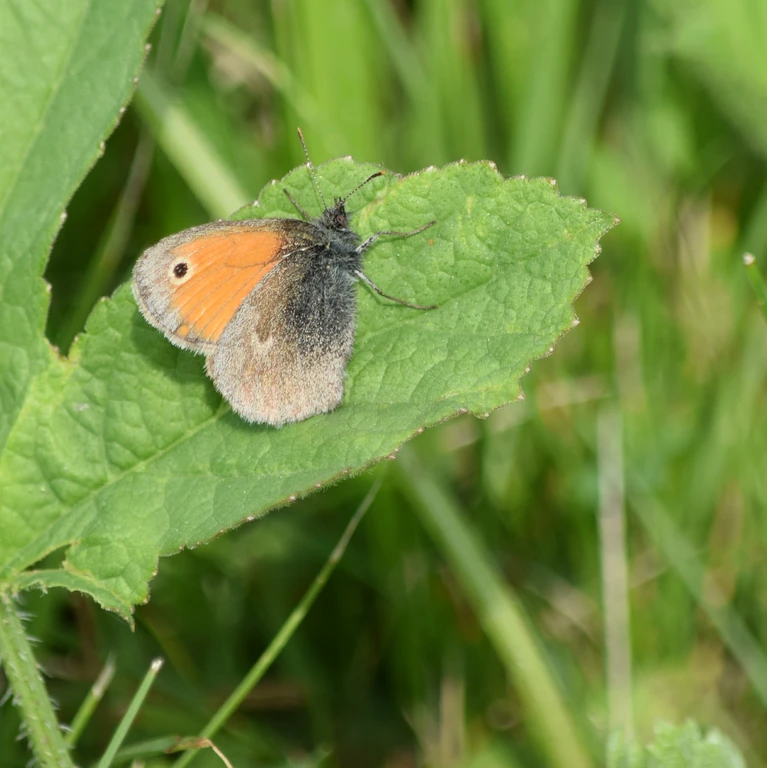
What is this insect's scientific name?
Coenonympha pamphilus
